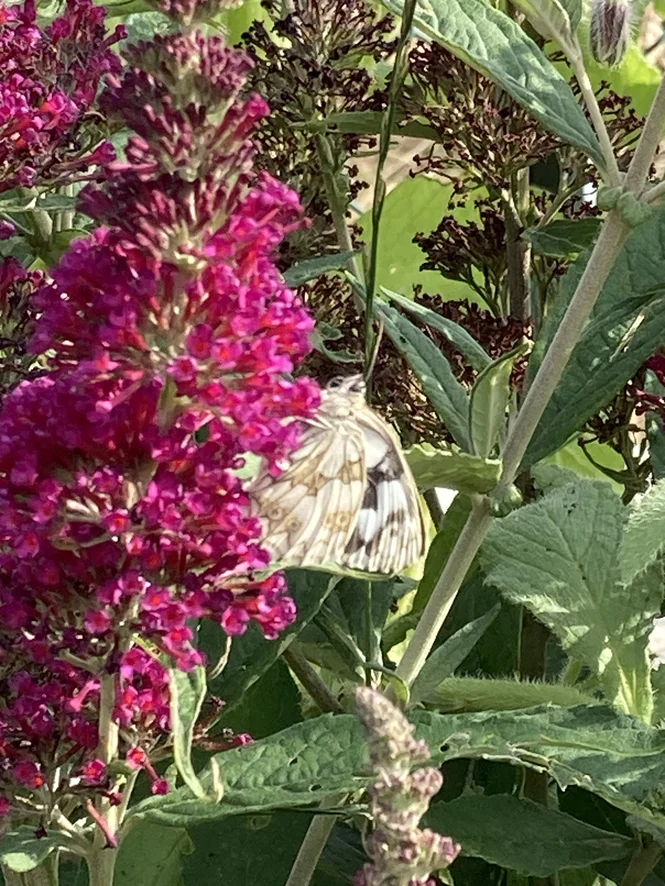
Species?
Melanargia galathea
